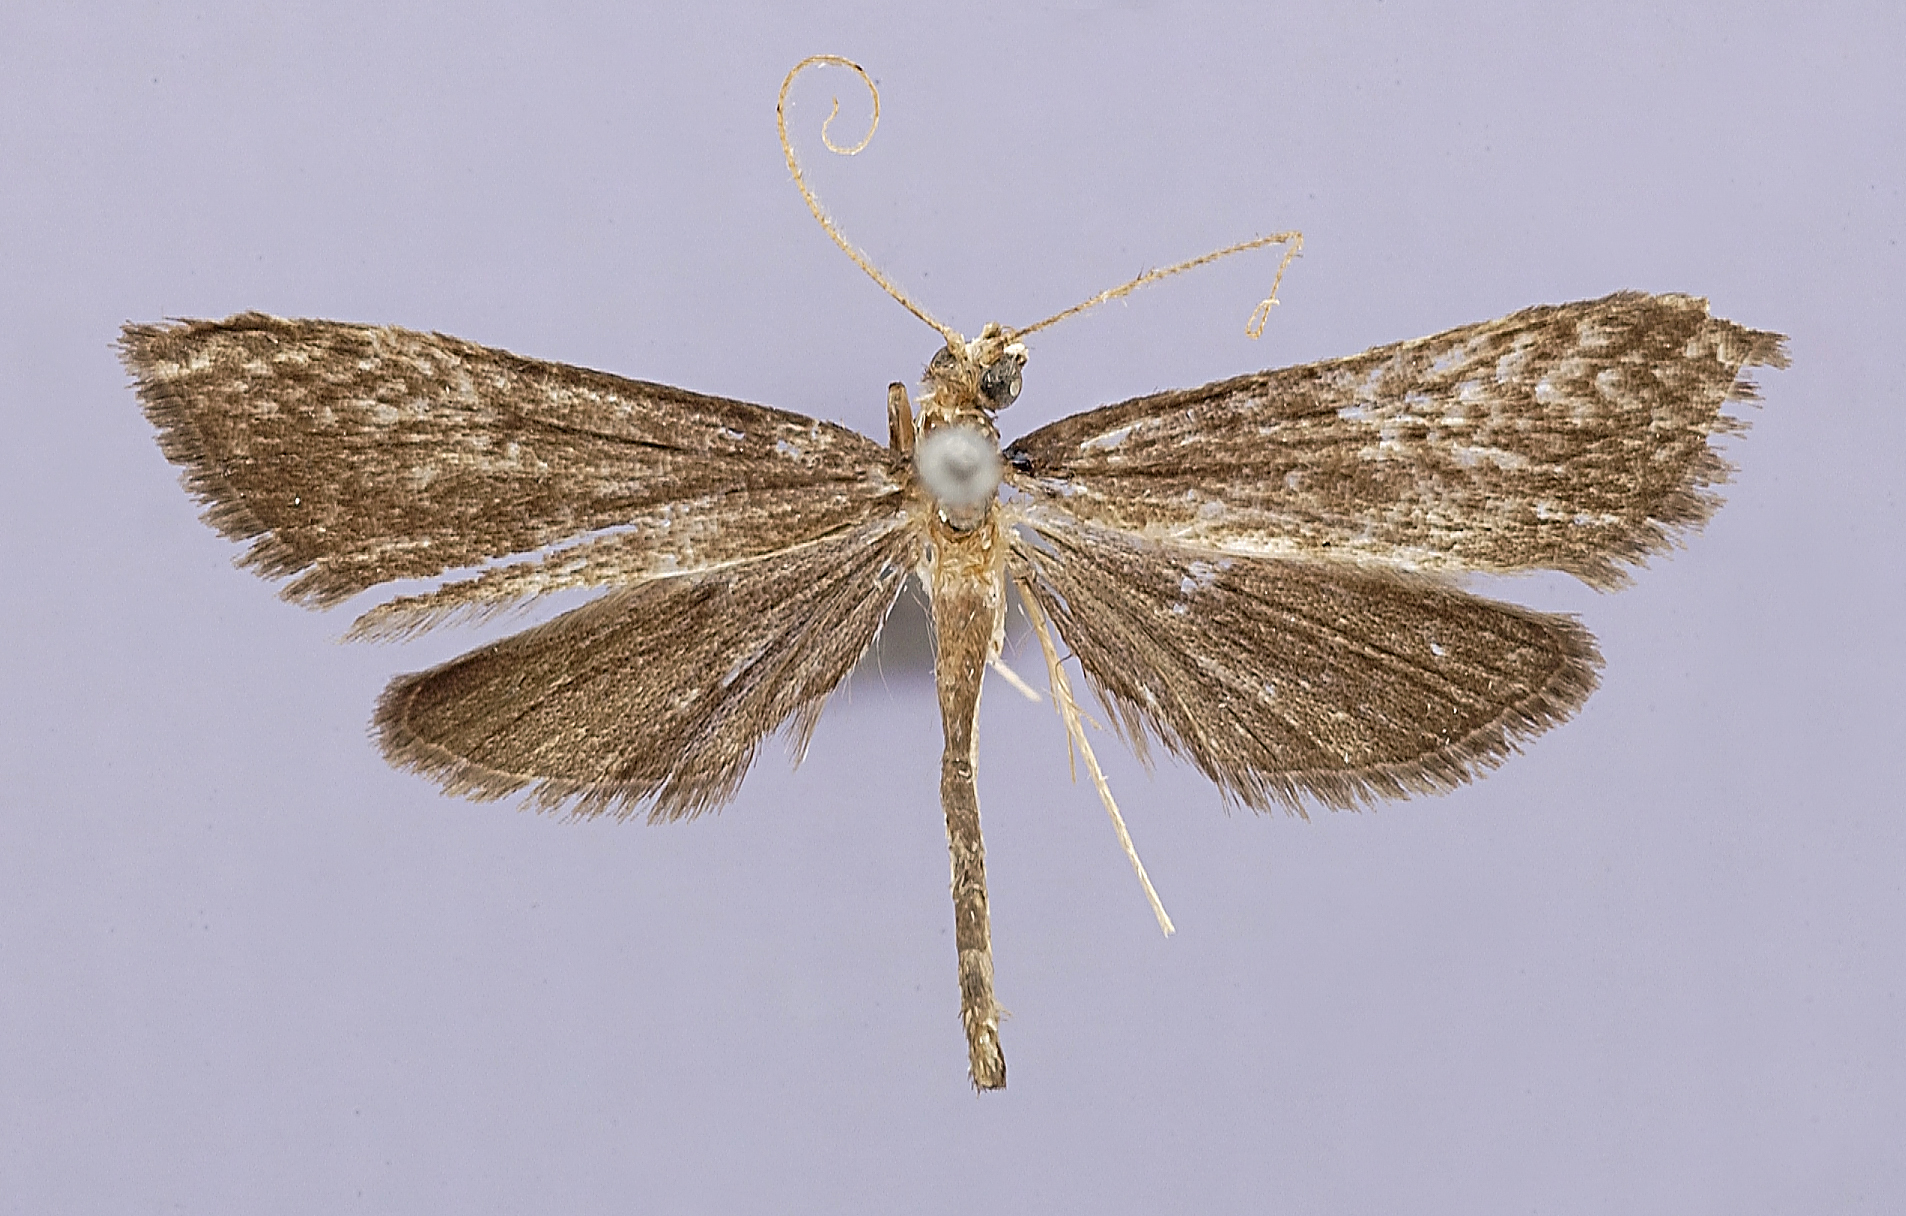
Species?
Stenia styxalis
